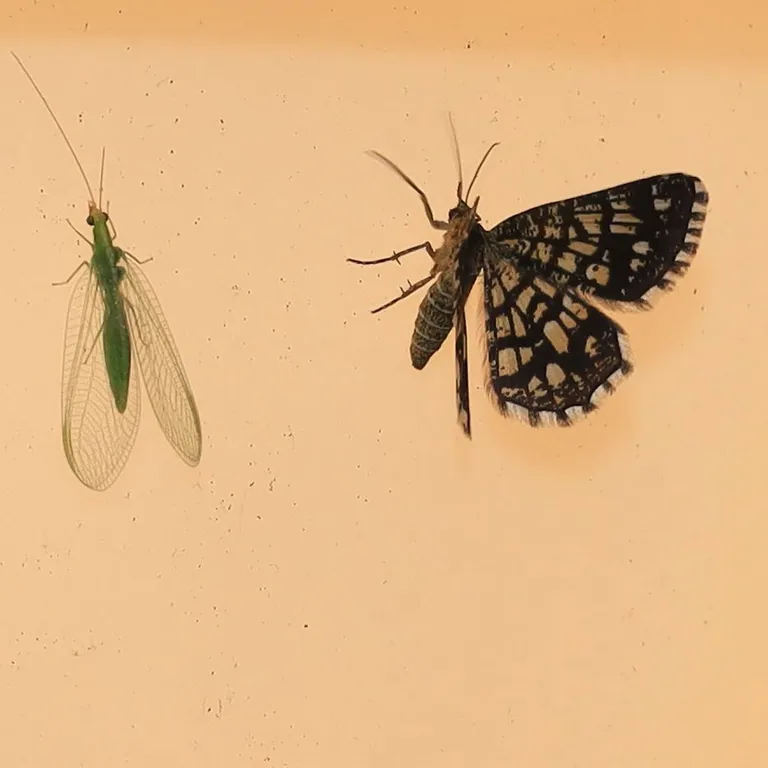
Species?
Chiasmia clathrata
